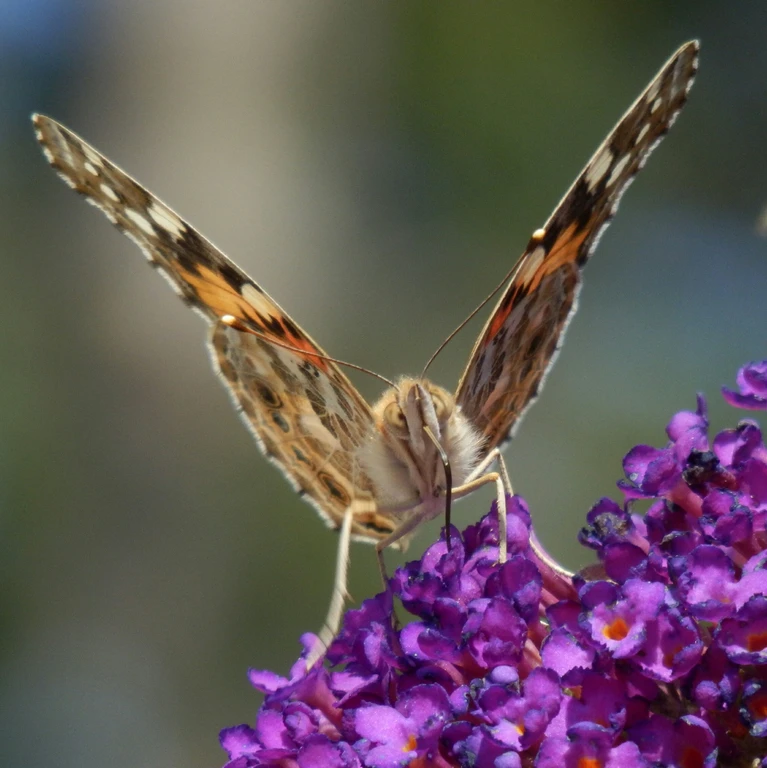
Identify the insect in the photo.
Vanessa cardui
